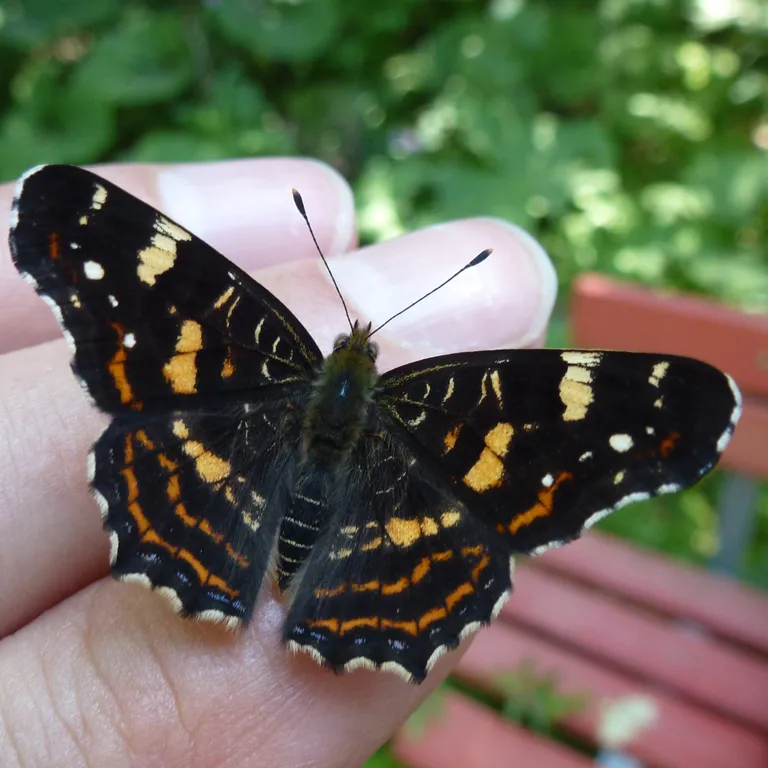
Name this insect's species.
Araschnia levana
